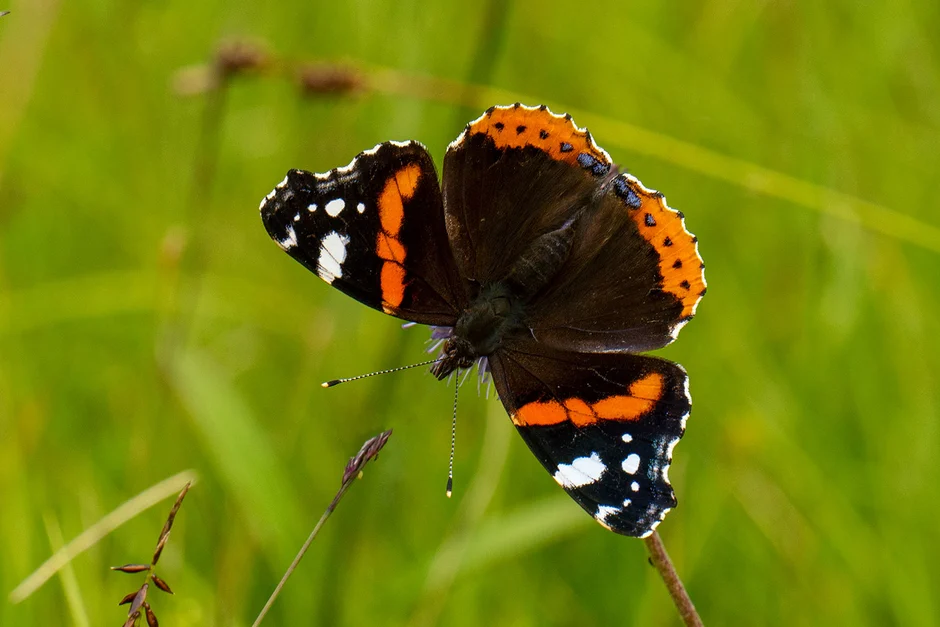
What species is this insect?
Vanessa atalanta
